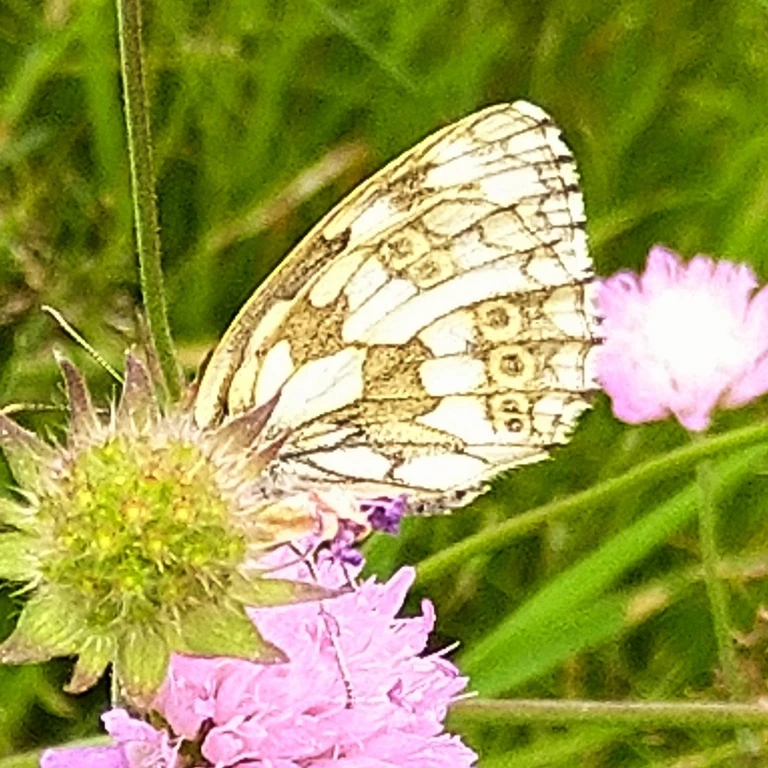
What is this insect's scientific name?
Melanargia galathea
